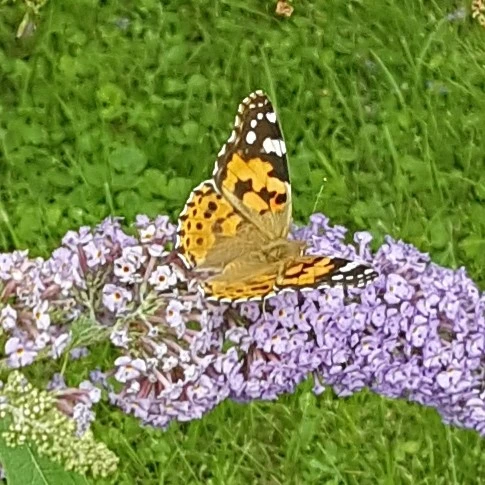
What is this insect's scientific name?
Vanessa cardui
